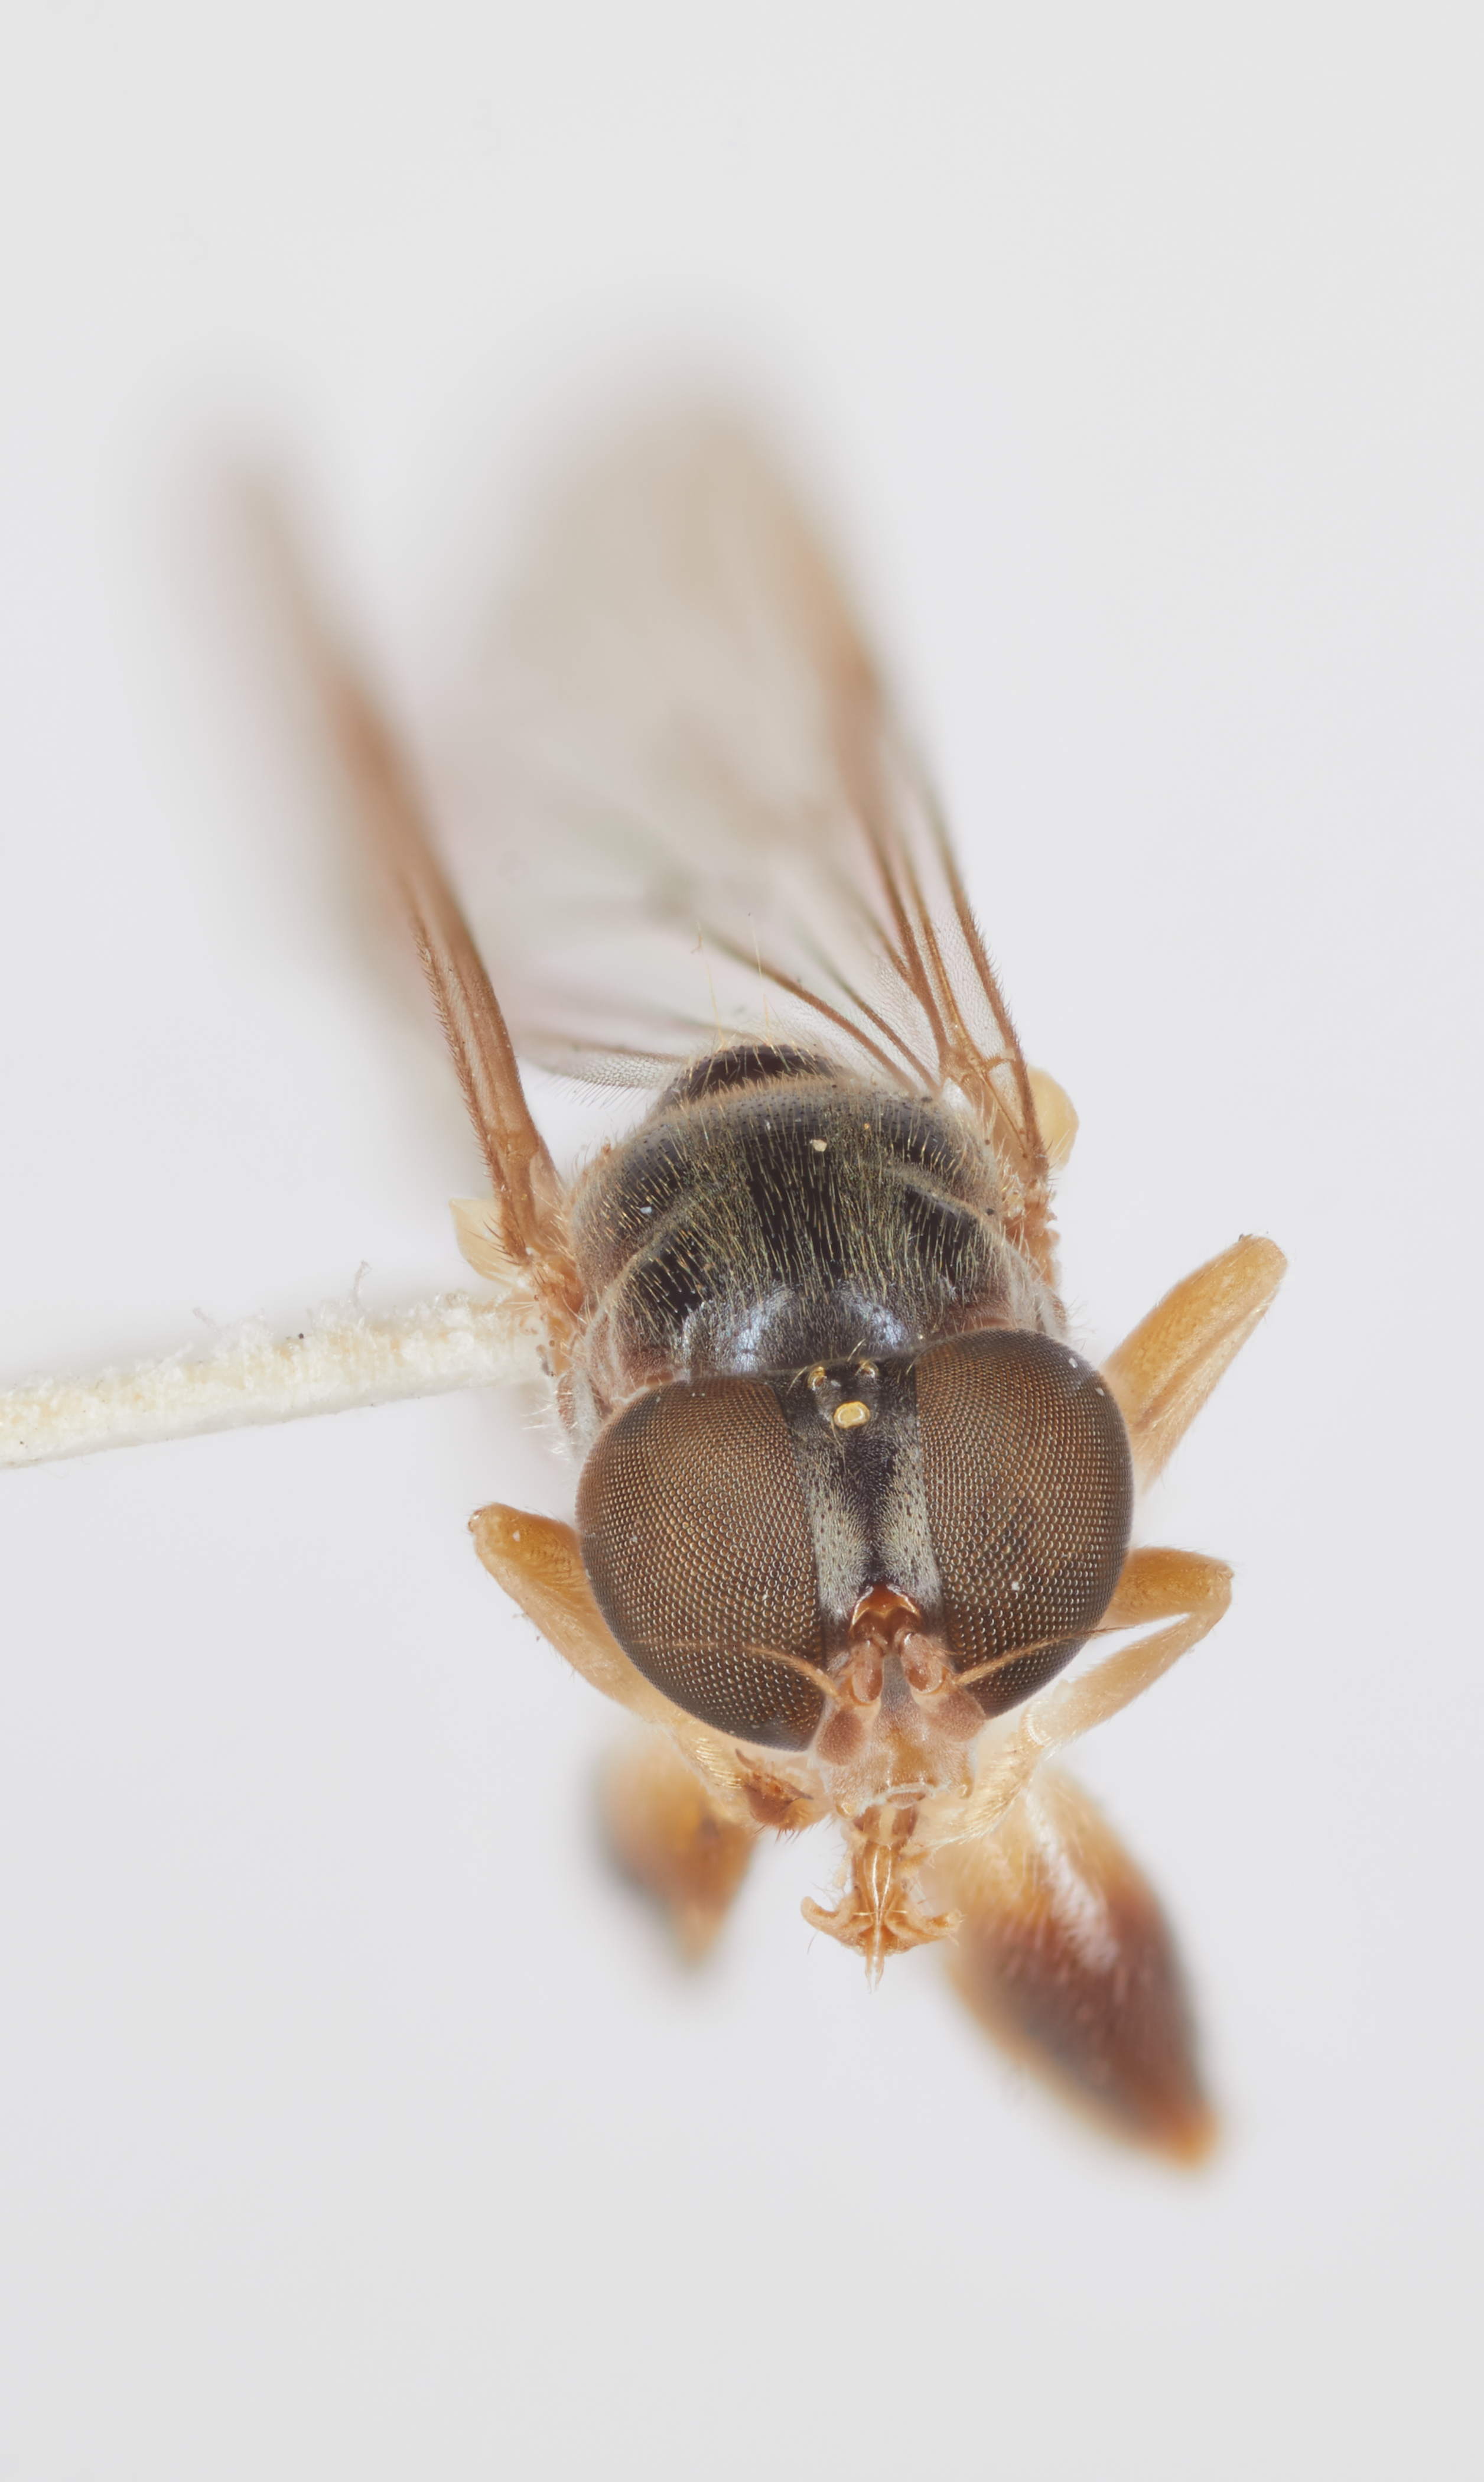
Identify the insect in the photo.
Sphegina flavimana
